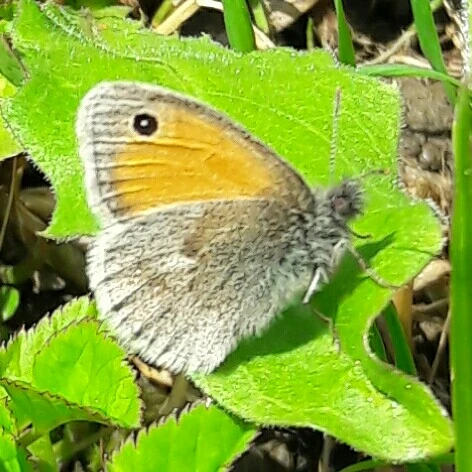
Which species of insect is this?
Coenonympha pamphilus
